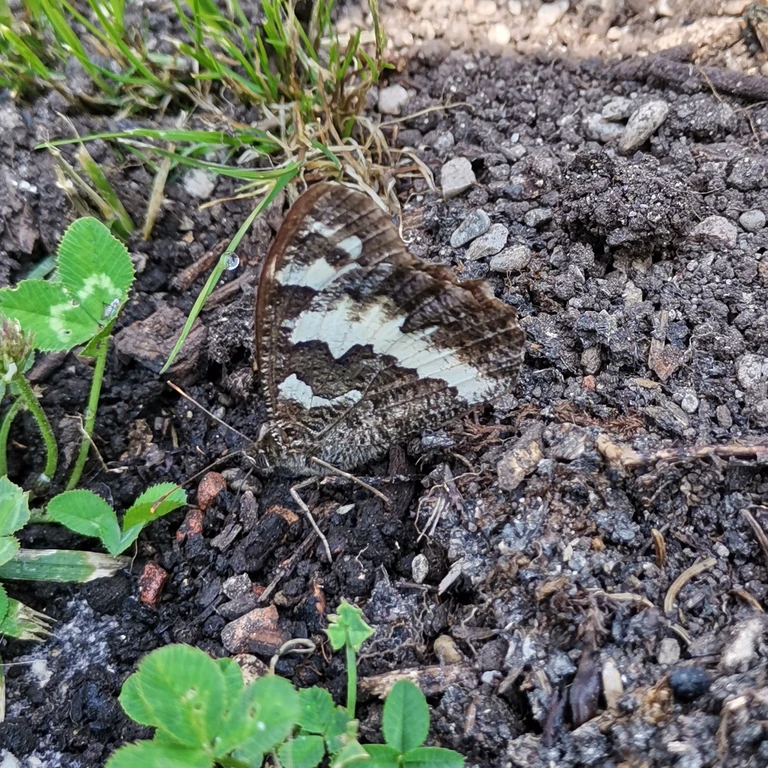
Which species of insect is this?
Brintesia circe
